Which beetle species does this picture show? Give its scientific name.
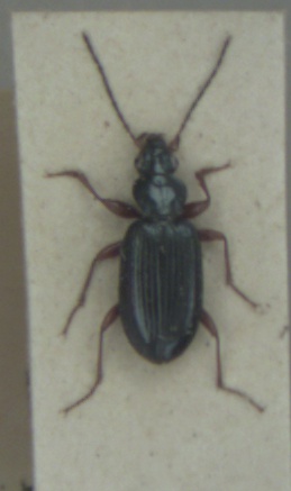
Bembidion decorum
